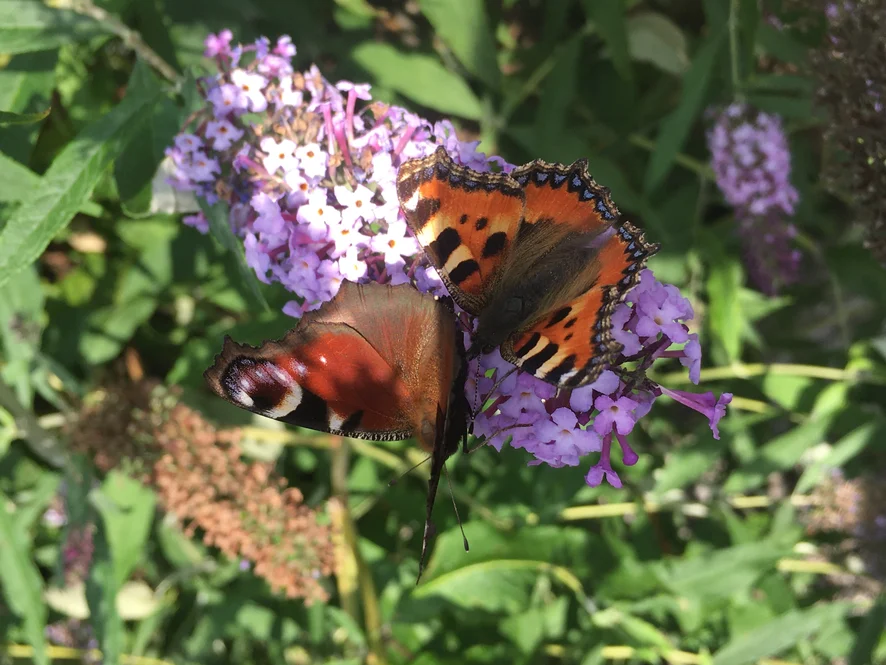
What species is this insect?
Aglais urticae
